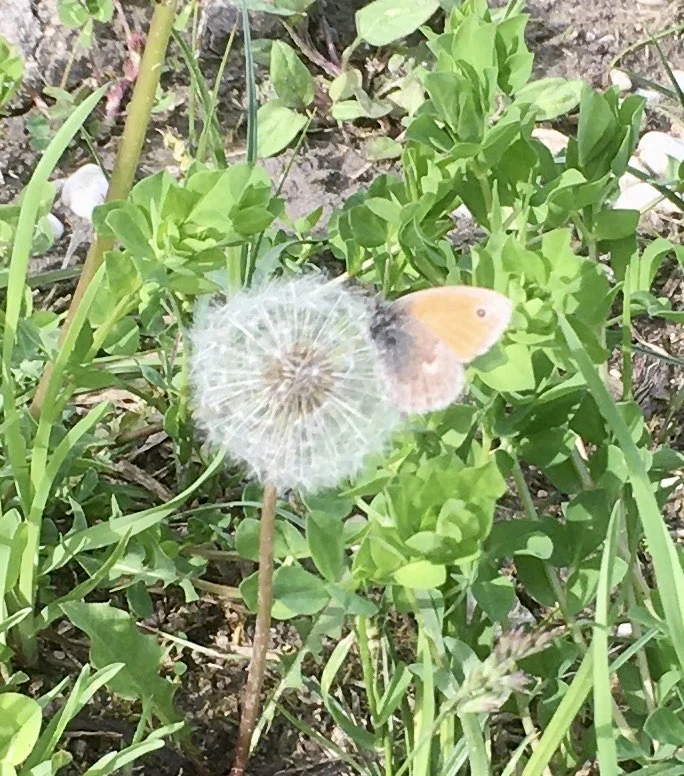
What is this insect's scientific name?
Coenonympha pamphilus
